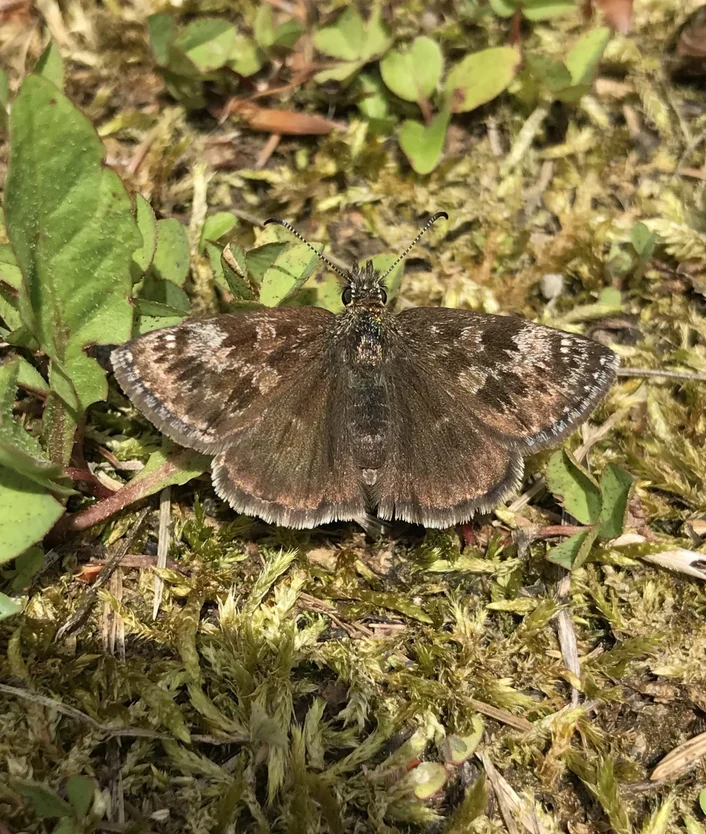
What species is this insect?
Erynnis tages
